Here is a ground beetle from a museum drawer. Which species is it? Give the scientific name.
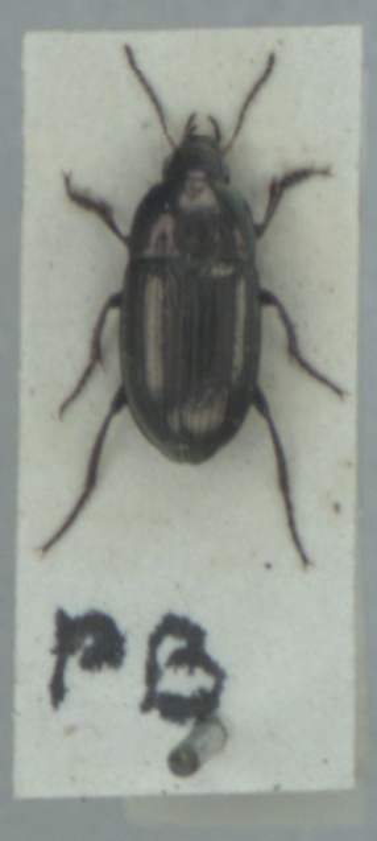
Amara aenea
